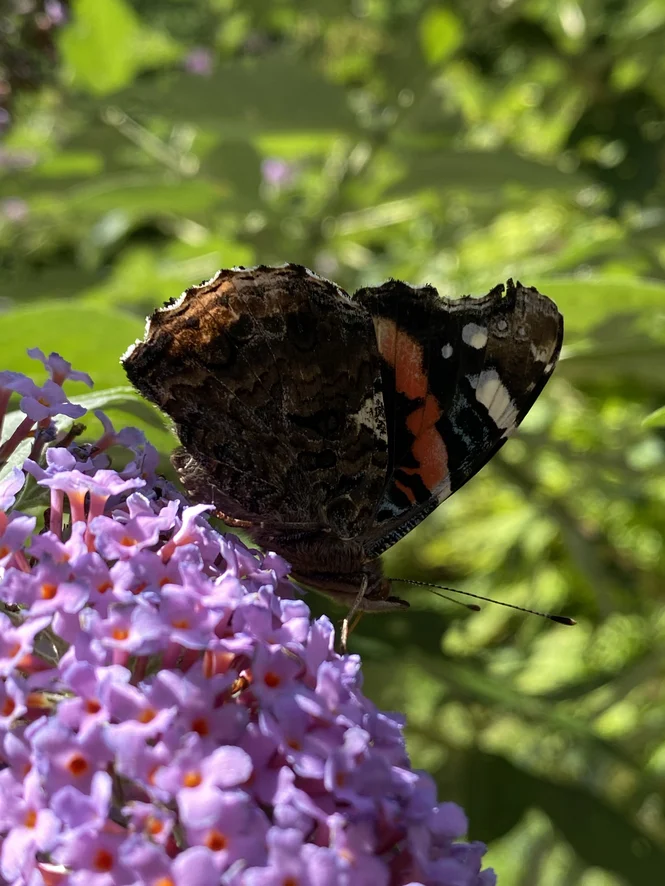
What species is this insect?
Vanessa atalanta
